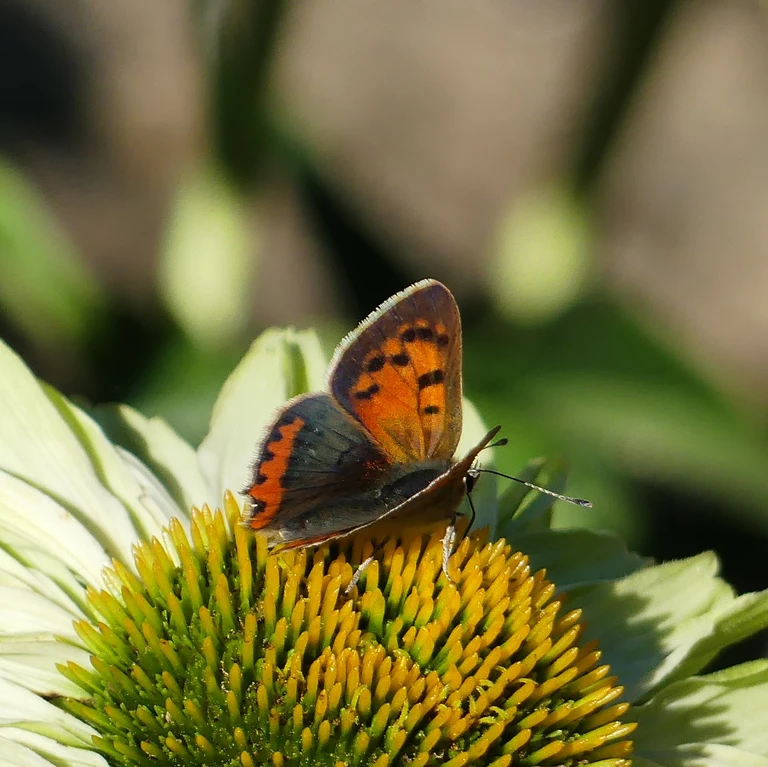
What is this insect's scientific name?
Lycaena phlaeas
